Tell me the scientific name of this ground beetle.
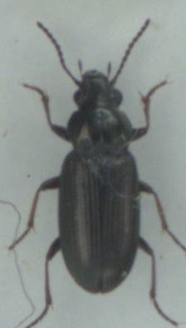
Pogonus littoralis
